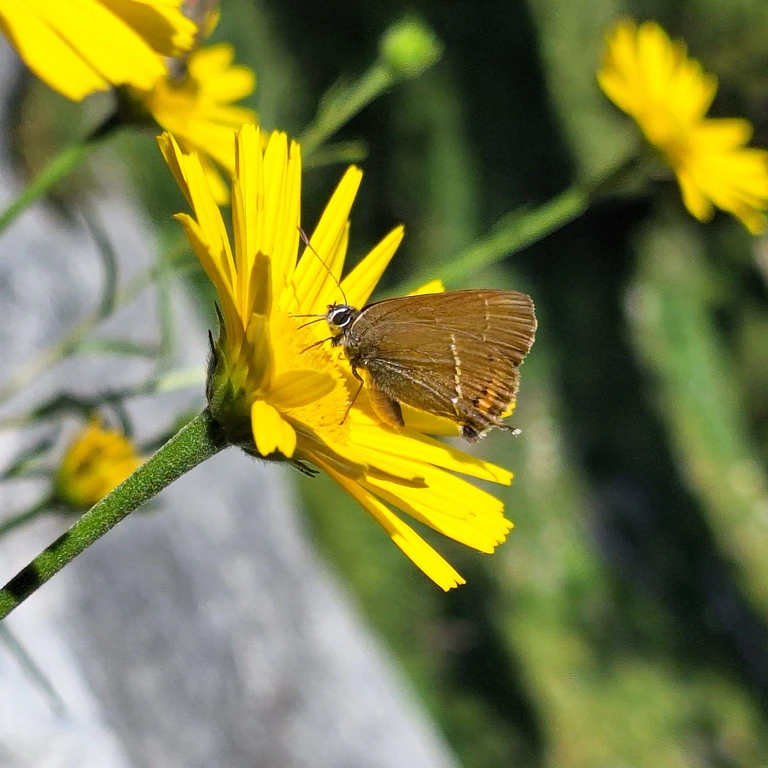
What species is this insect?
Satyrium spini (also Tuttiola spini)
